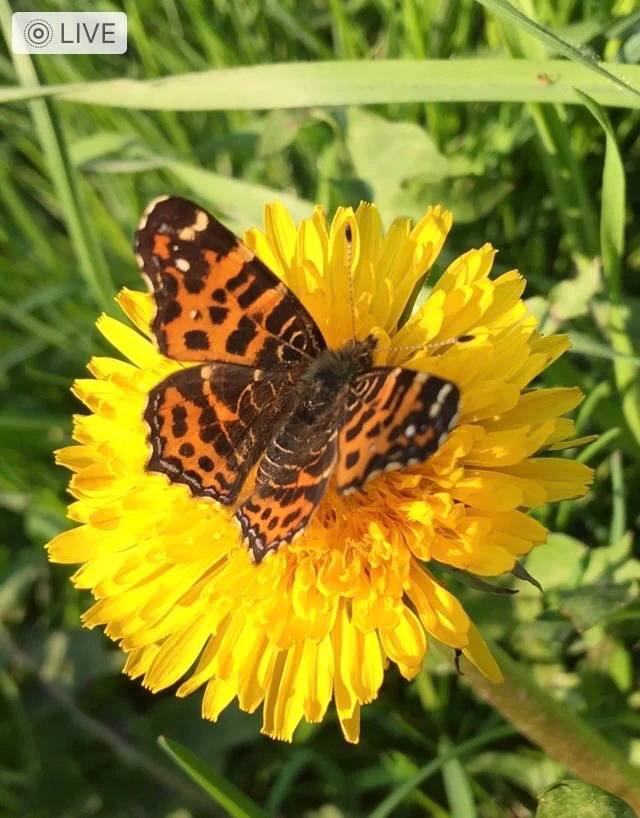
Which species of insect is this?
Araschnia levana
